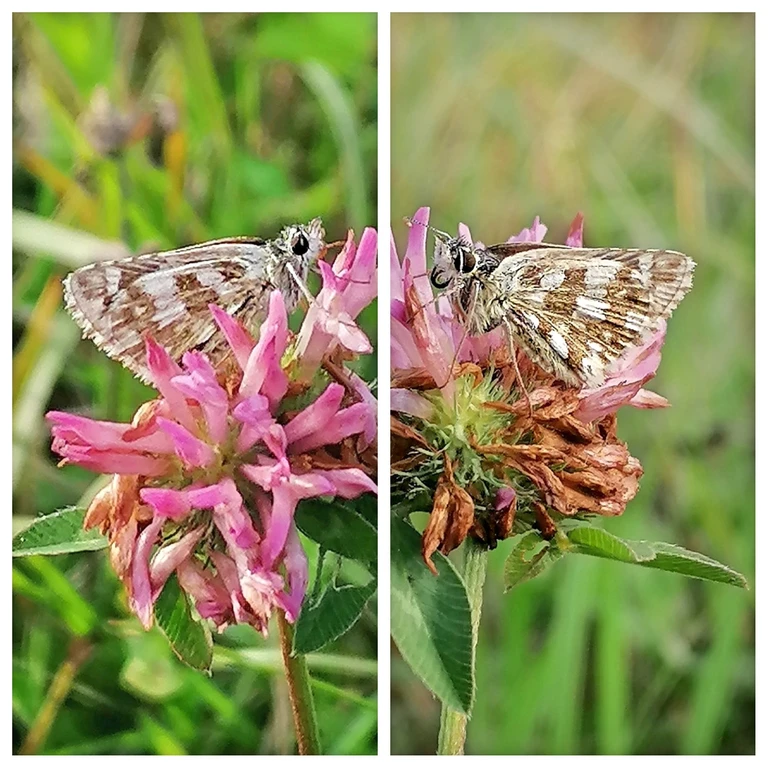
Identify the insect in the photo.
Pyrgus armoricanus
